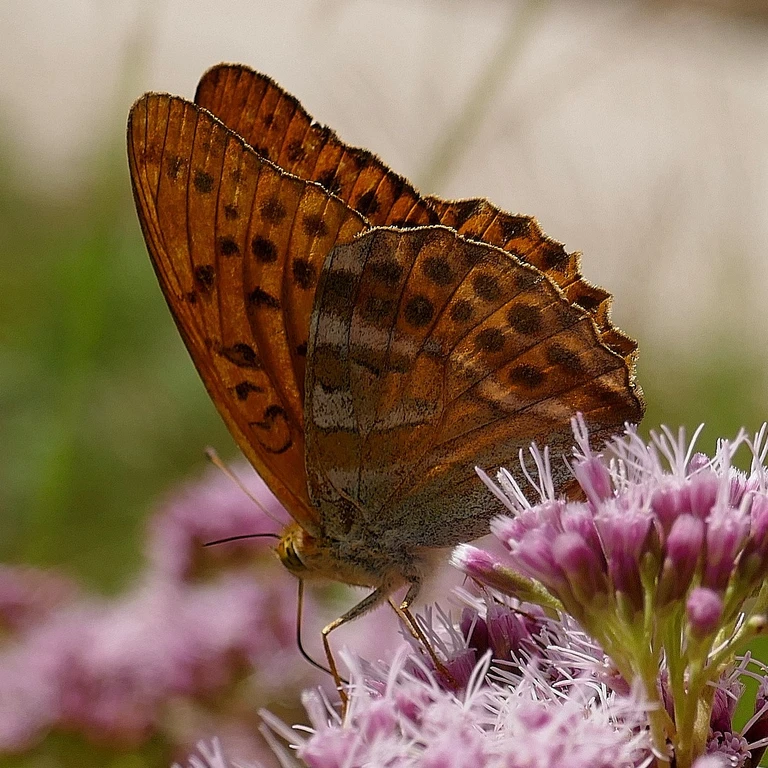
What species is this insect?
Argynnis paphia
